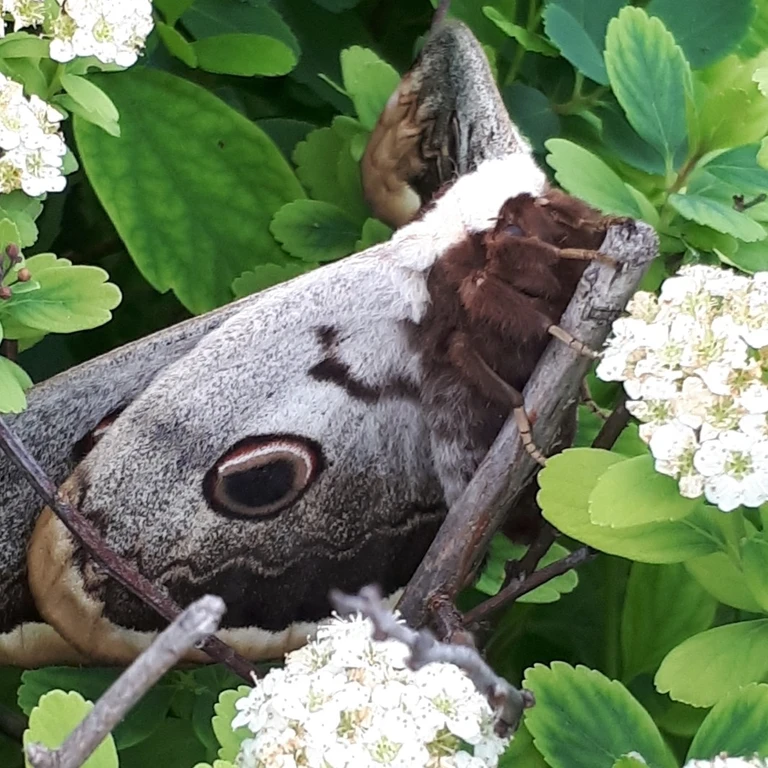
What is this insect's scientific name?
Saturnia pyri
